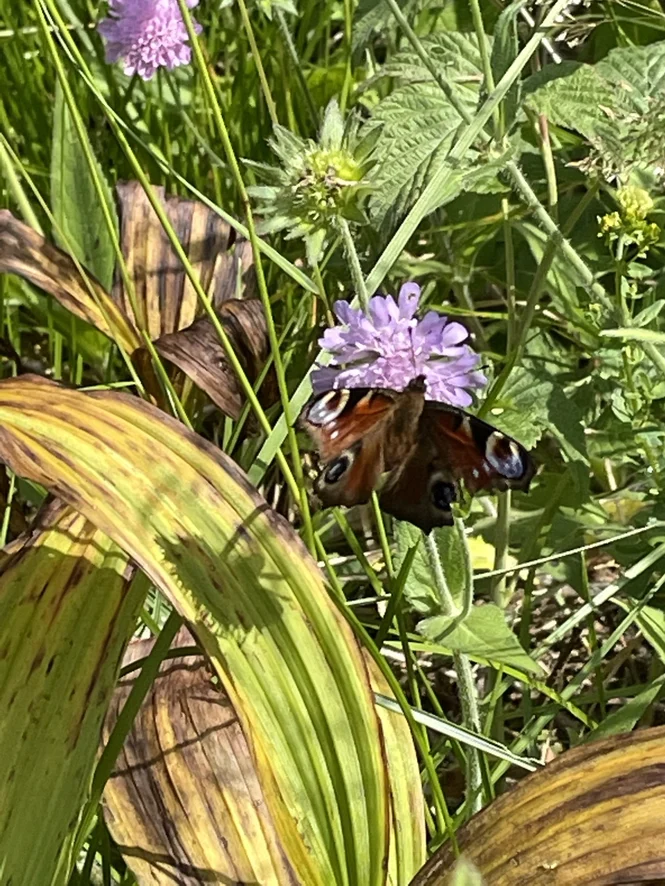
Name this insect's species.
Aglais io
